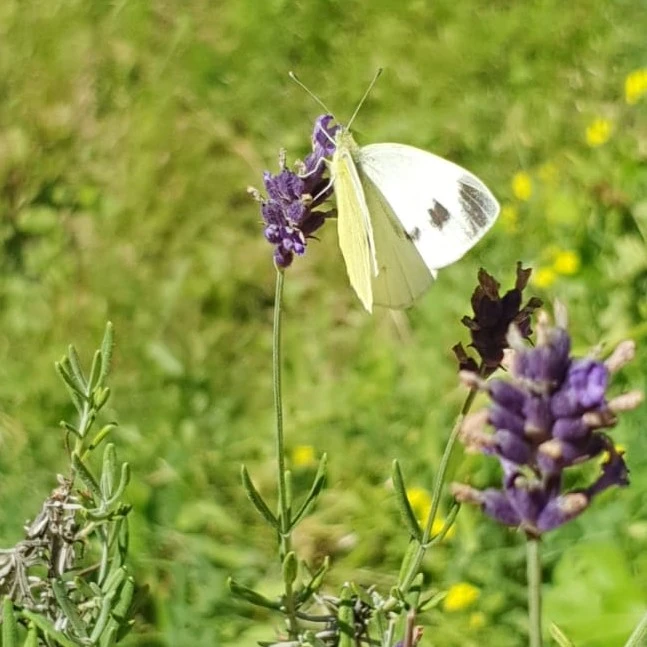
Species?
Pieris mannii
